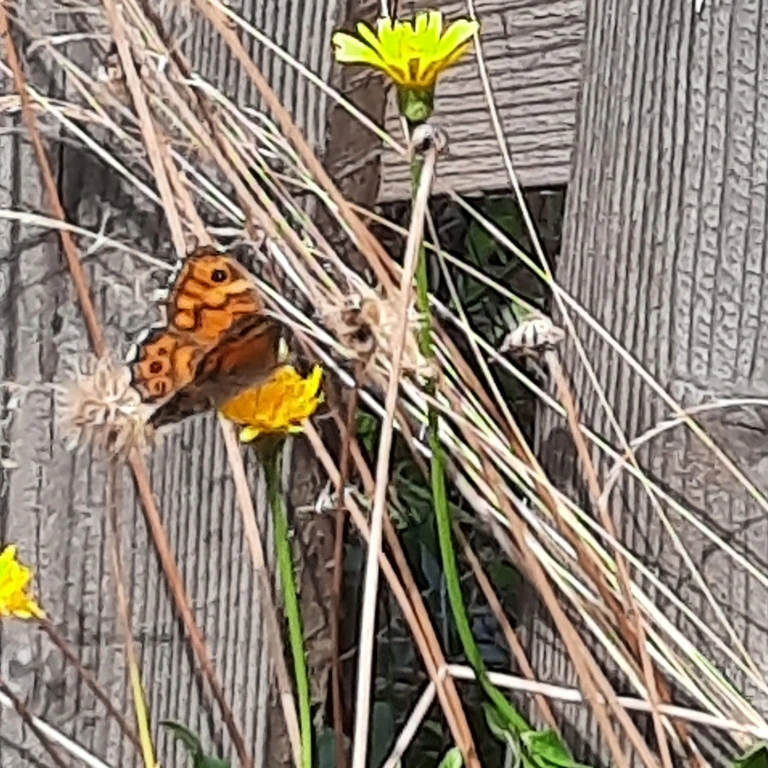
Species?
Lasiommata megera (also Pararge megera)
